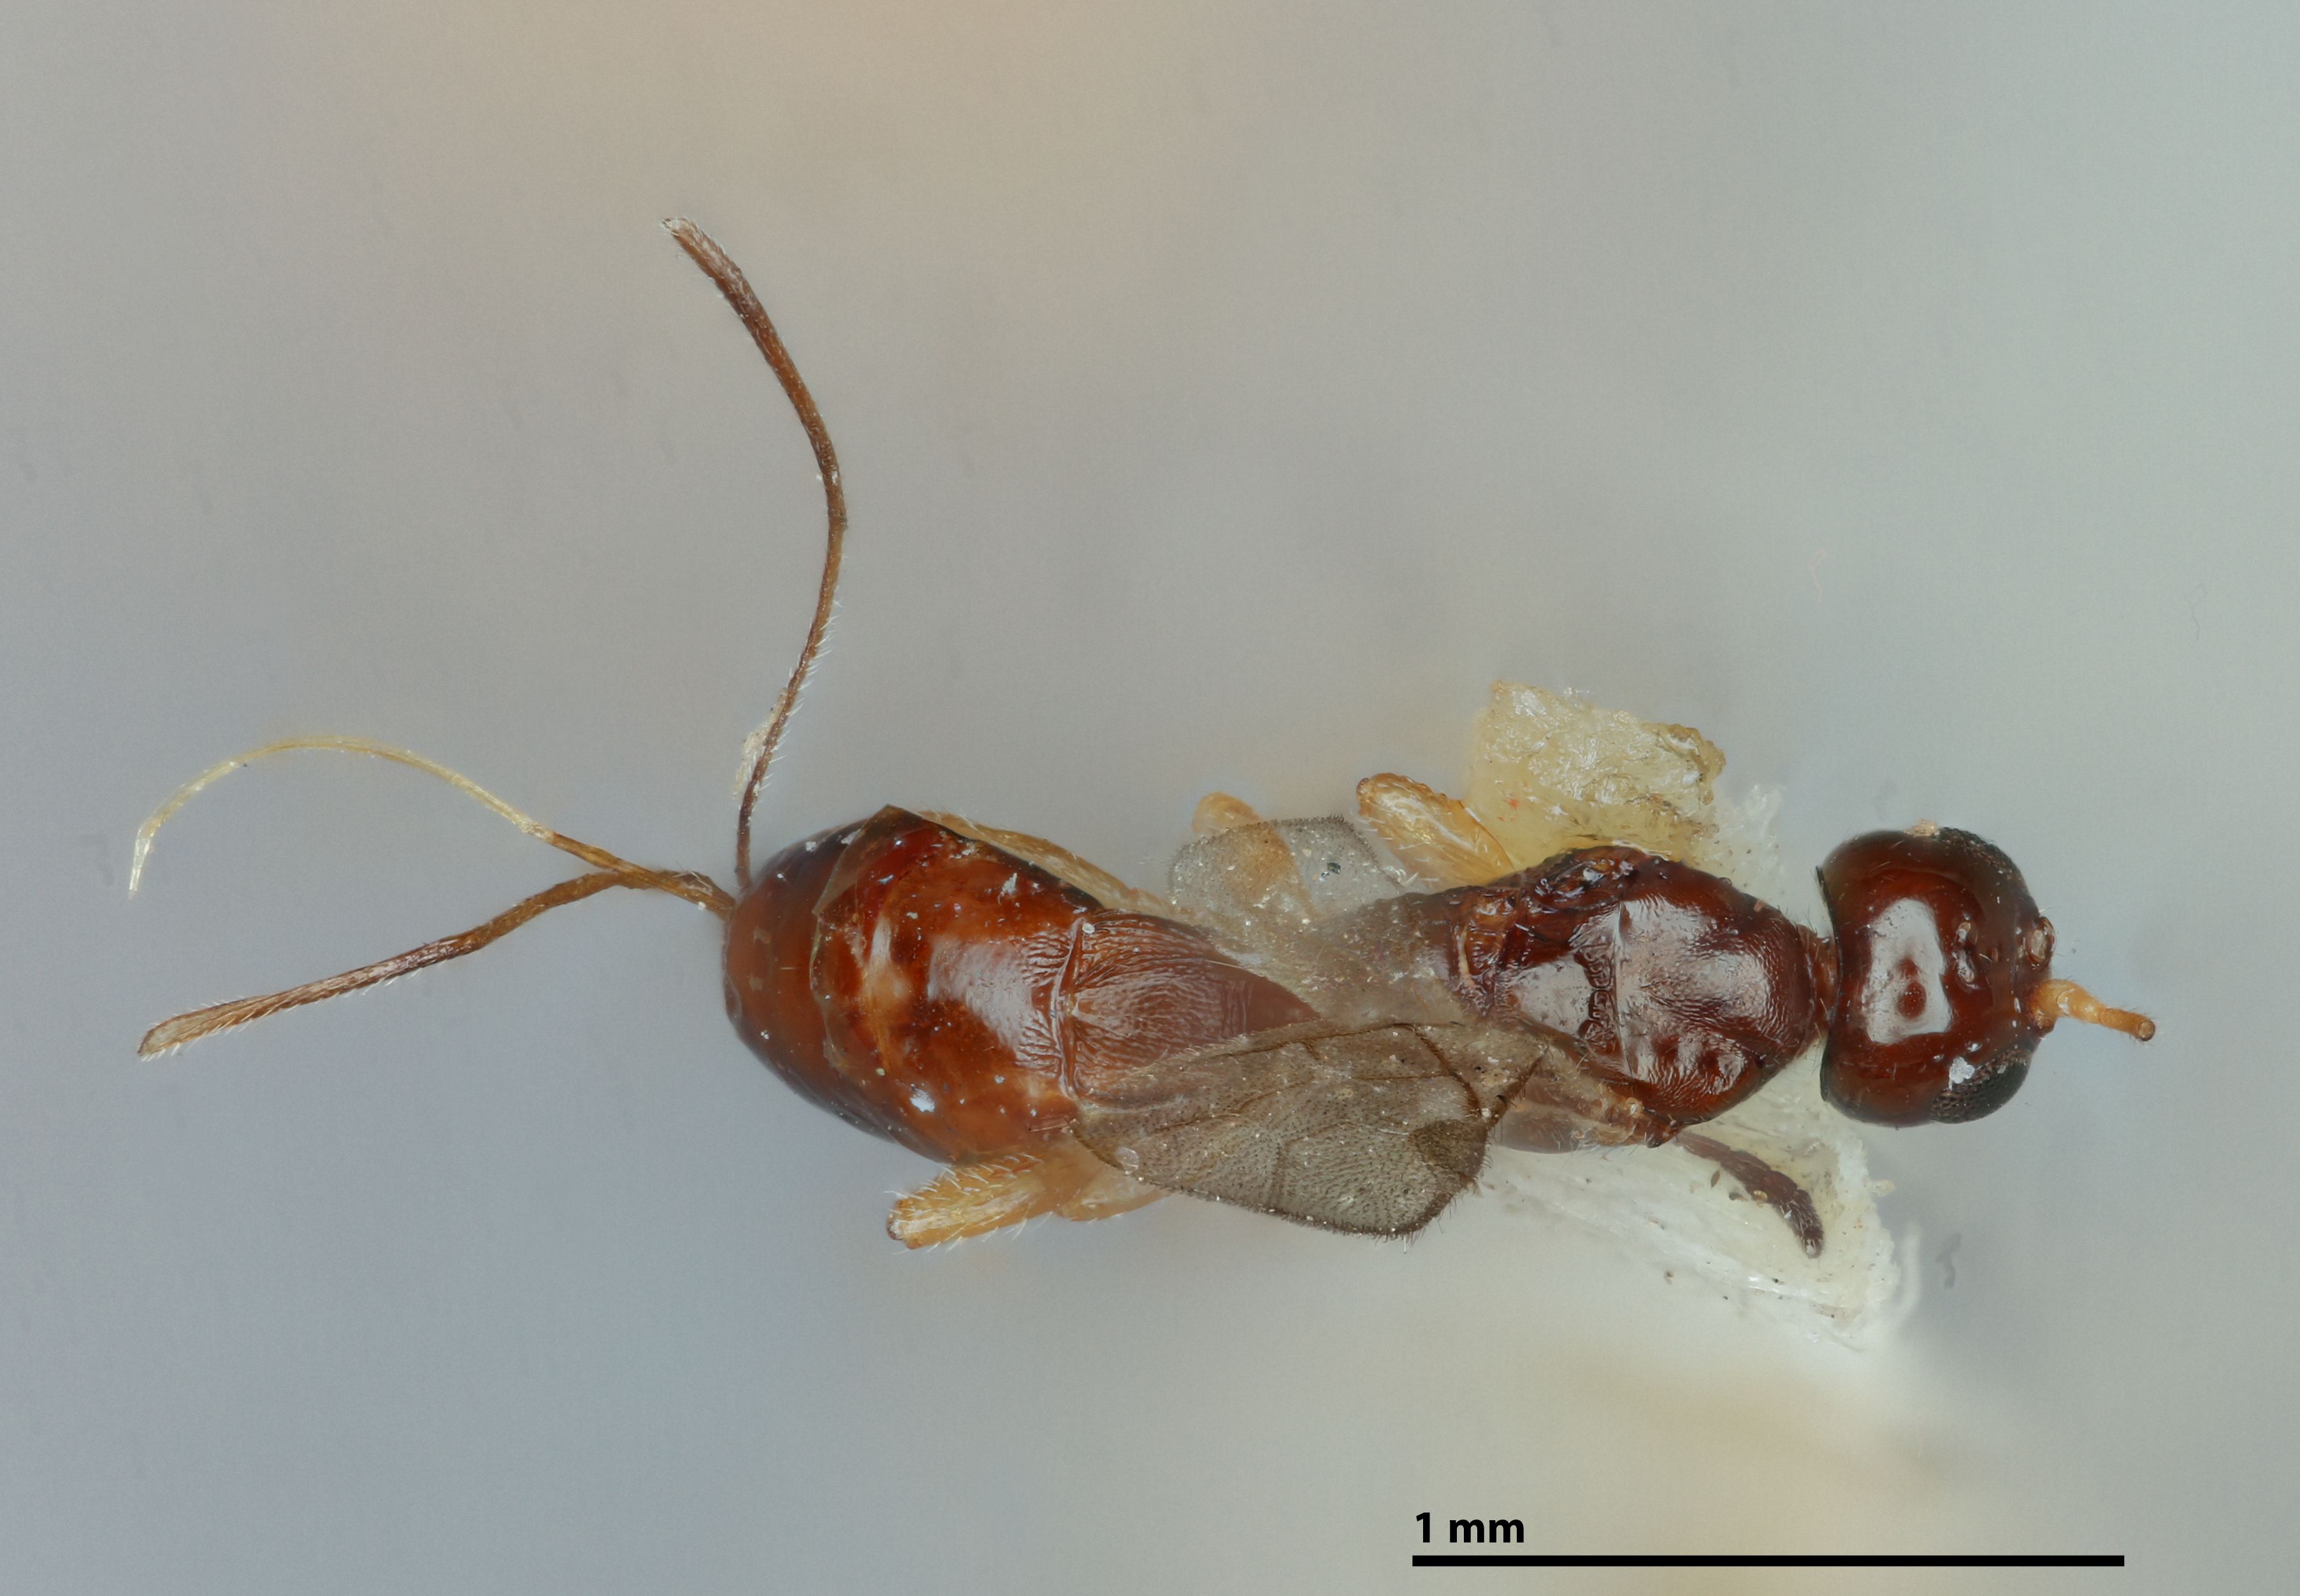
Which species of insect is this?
Lysitermus scolyticida
